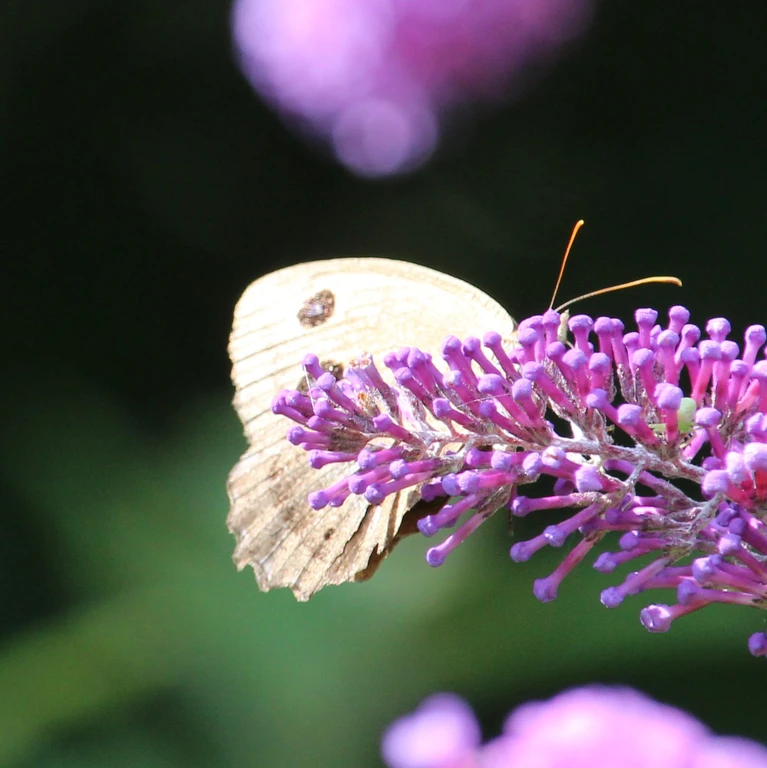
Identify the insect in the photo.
Minois dryas
